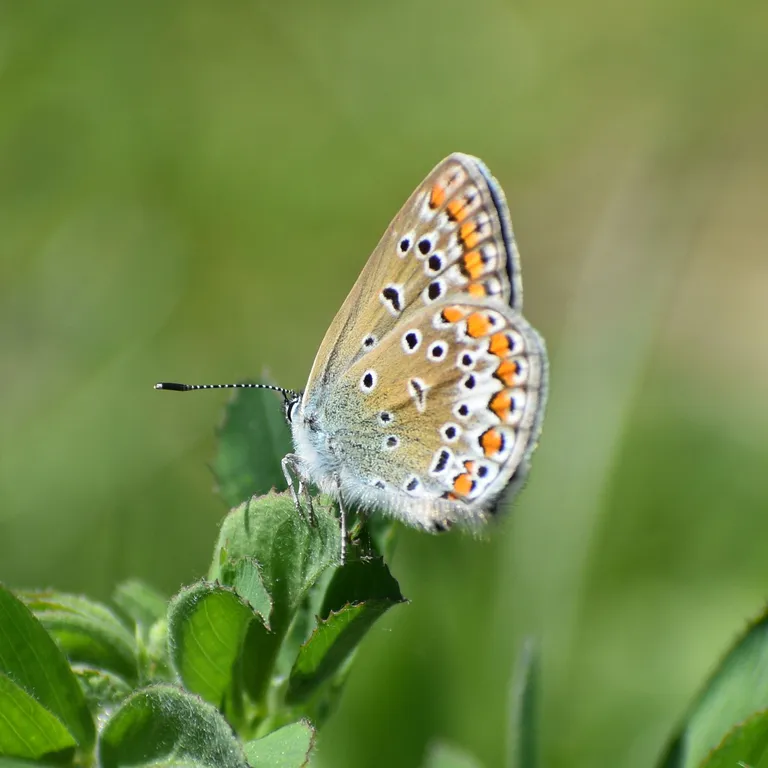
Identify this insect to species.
Polyommatus icarus
